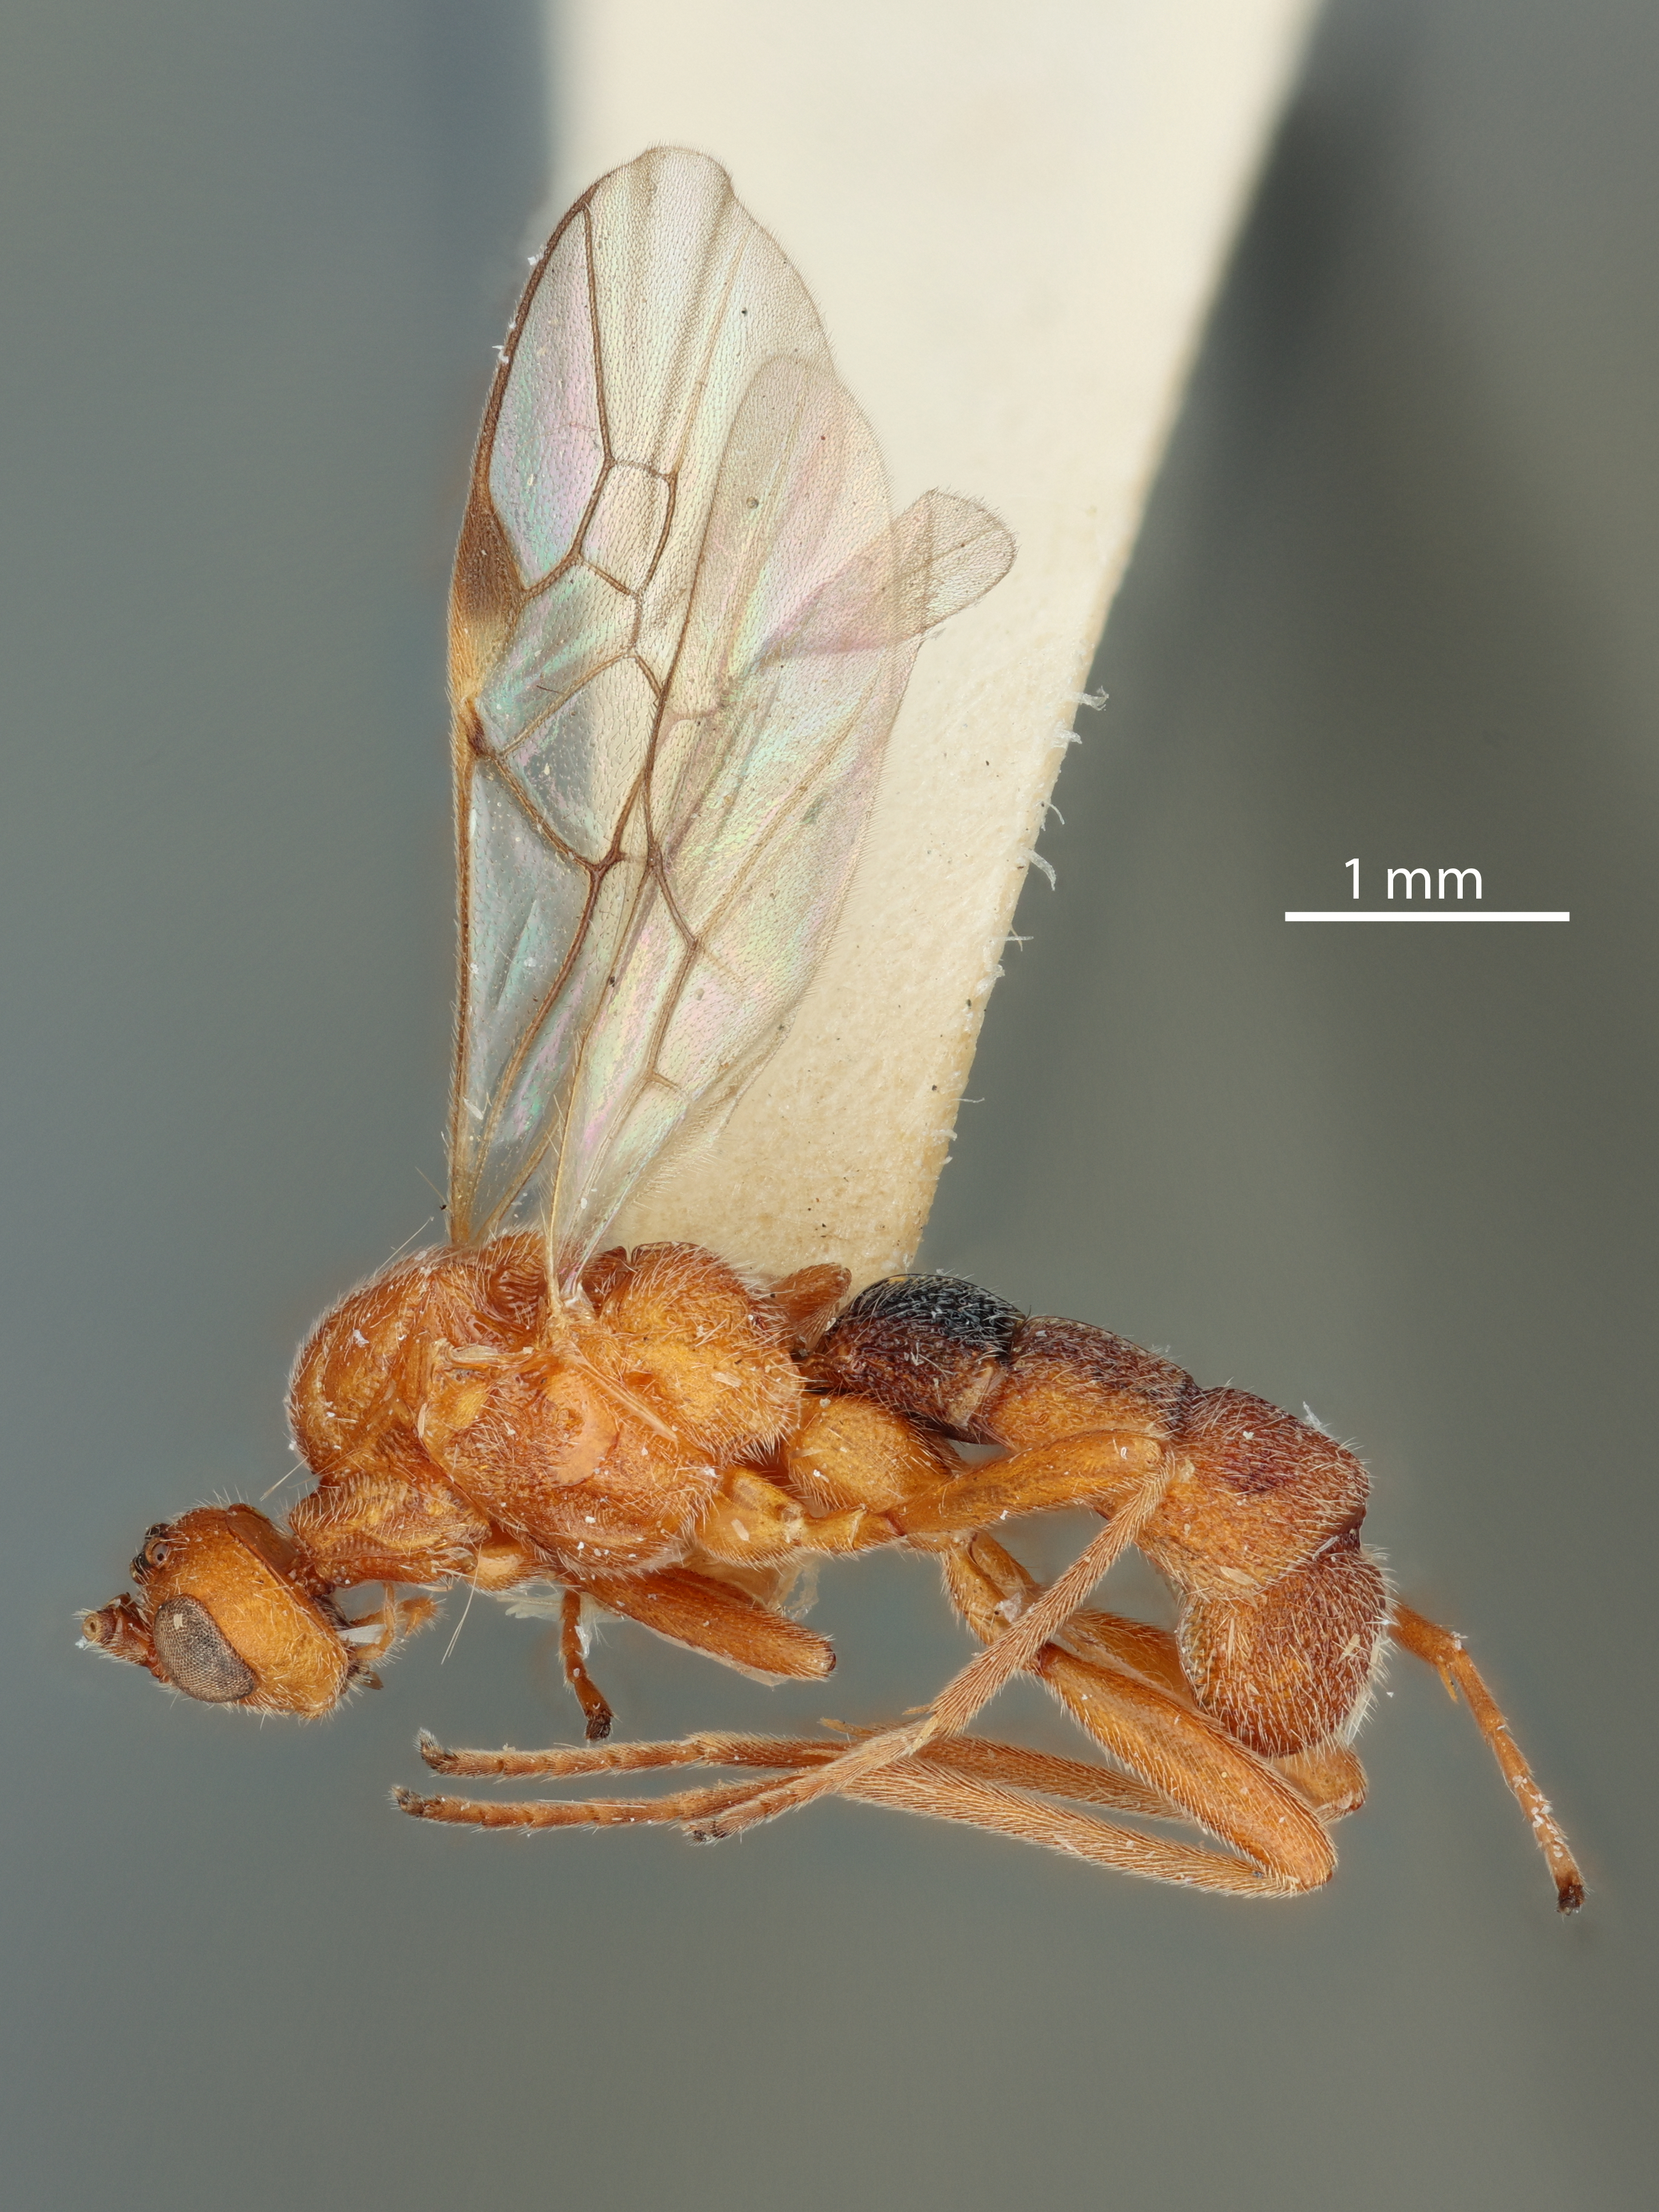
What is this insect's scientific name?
Aleiodes dakotensis
